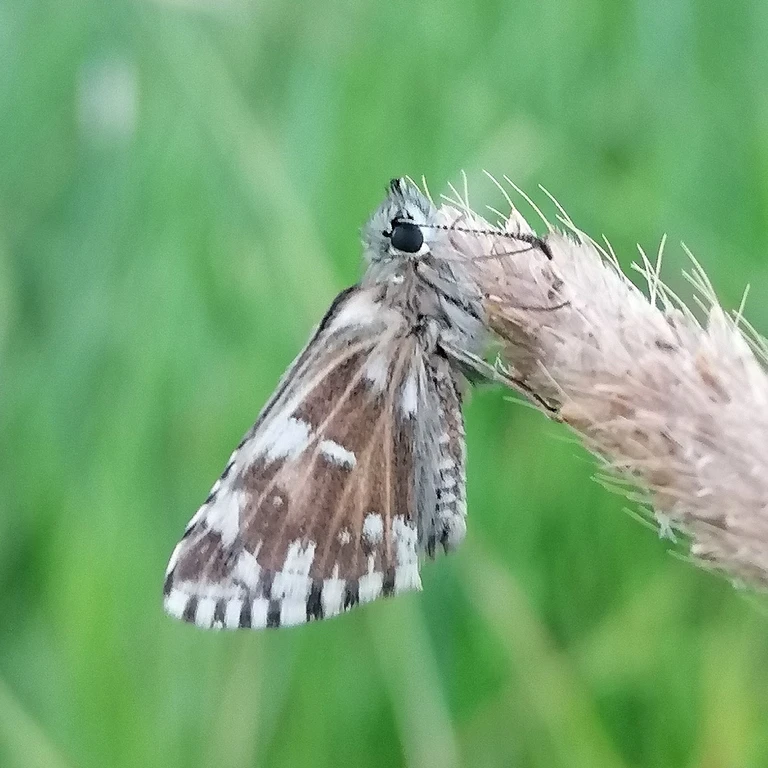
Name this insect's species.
Pyrgus malvae
